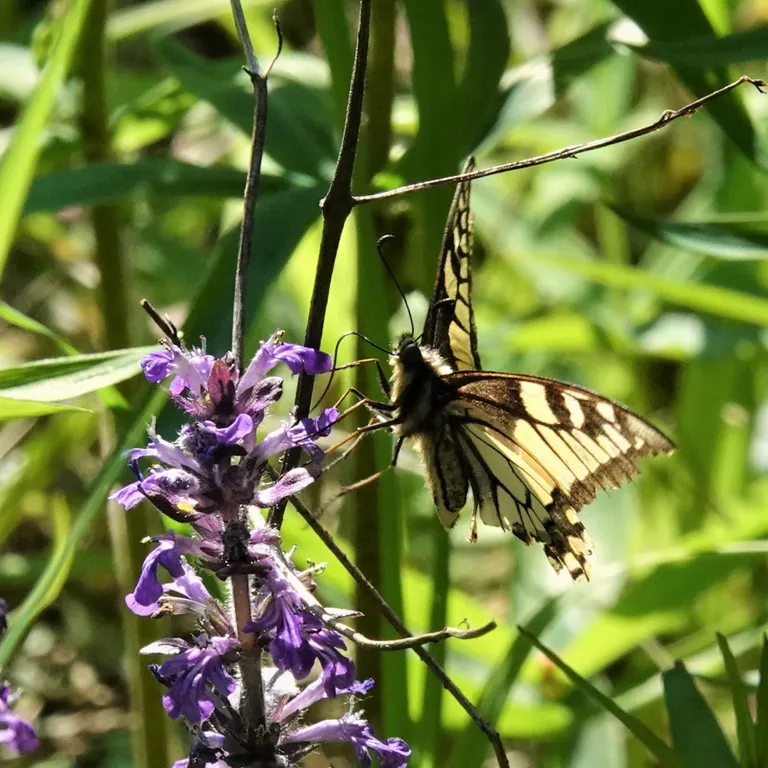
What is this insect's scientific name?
Papilio machaon
